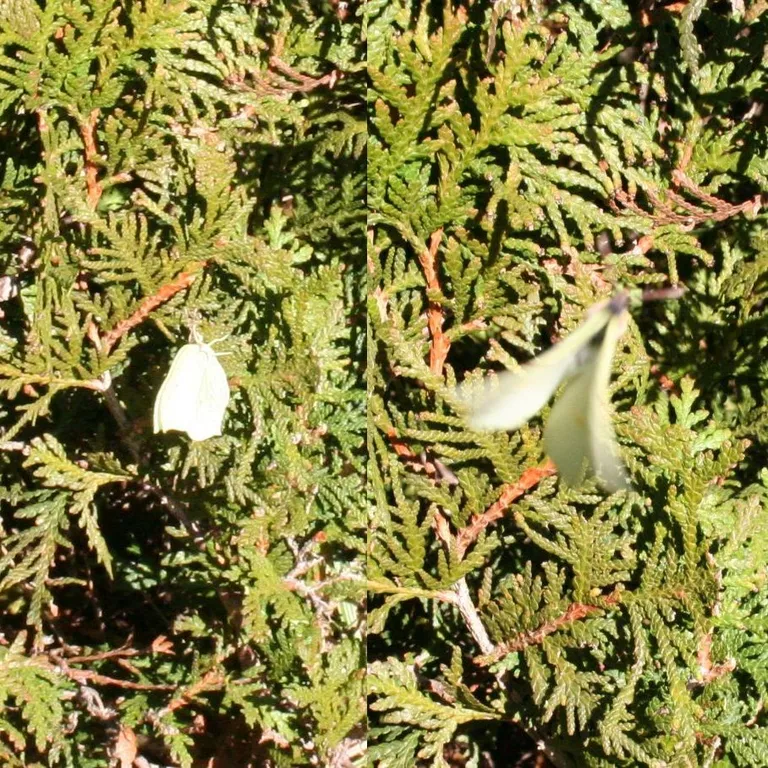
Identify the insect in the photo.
Gonepteryx rhamni
